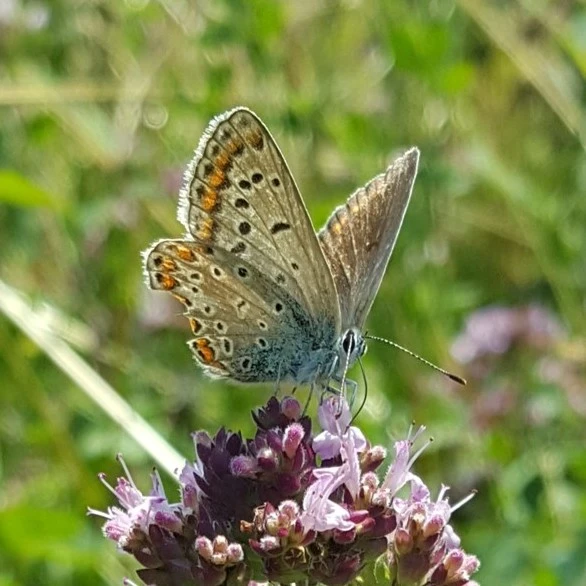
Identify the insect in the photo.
Polyommatus icarus
